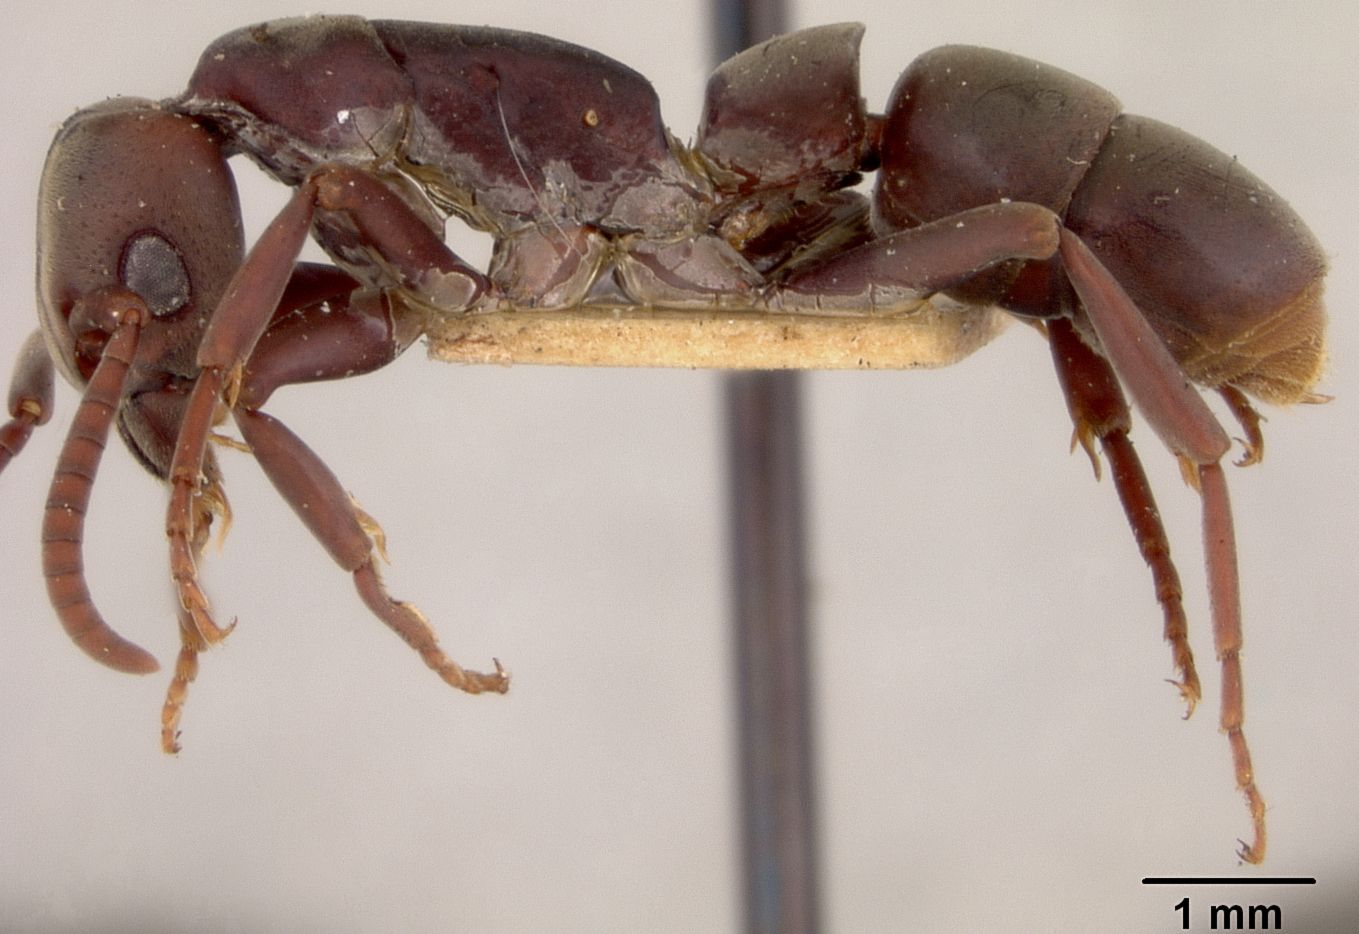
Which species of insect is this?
Platythyrea strenua
